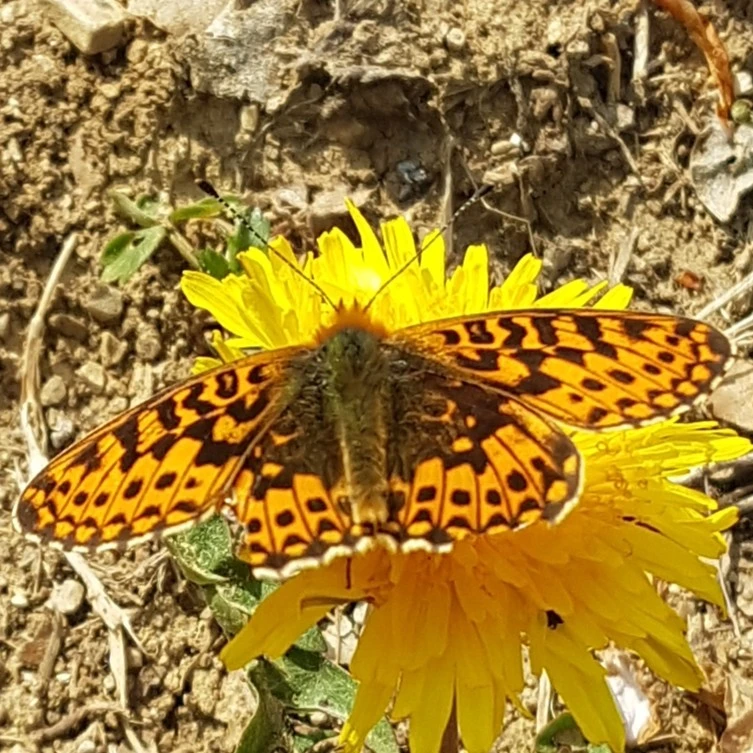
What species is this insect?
Boloria dia
